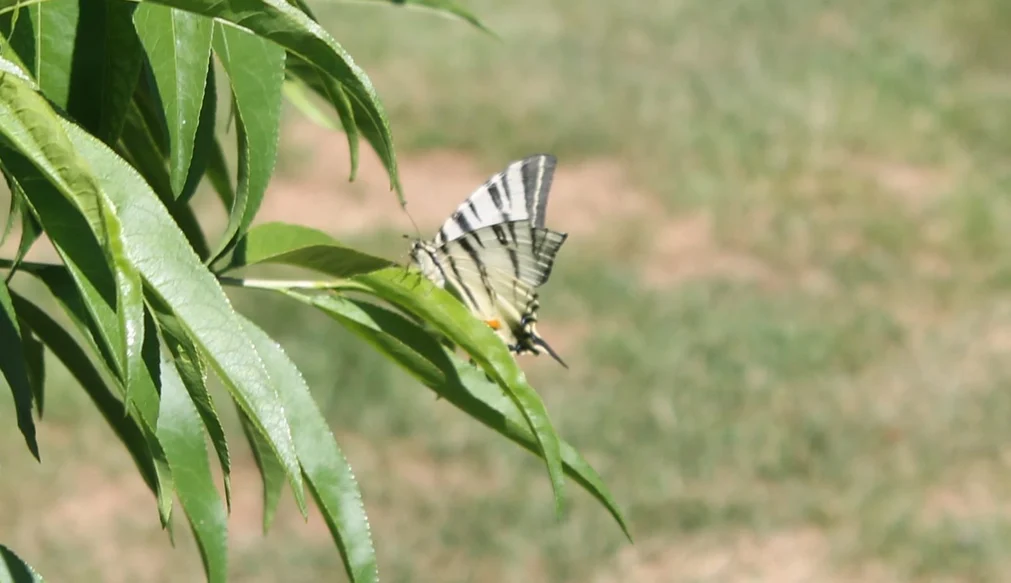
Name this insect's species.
Iphiclides podalirius
